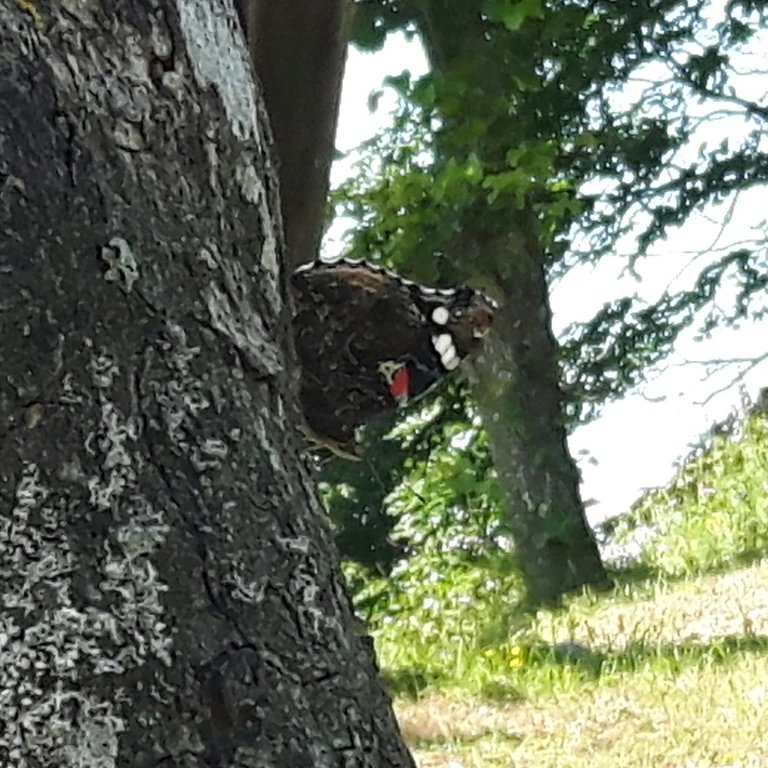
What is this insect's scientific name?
Vanessa atalanta
